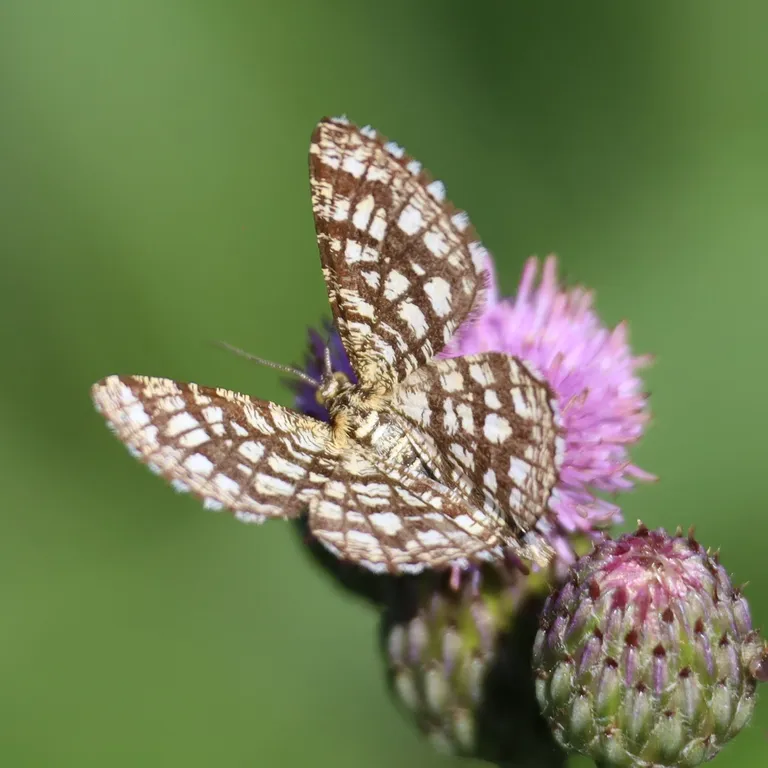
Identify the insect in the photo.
Chiasmia clathrata
